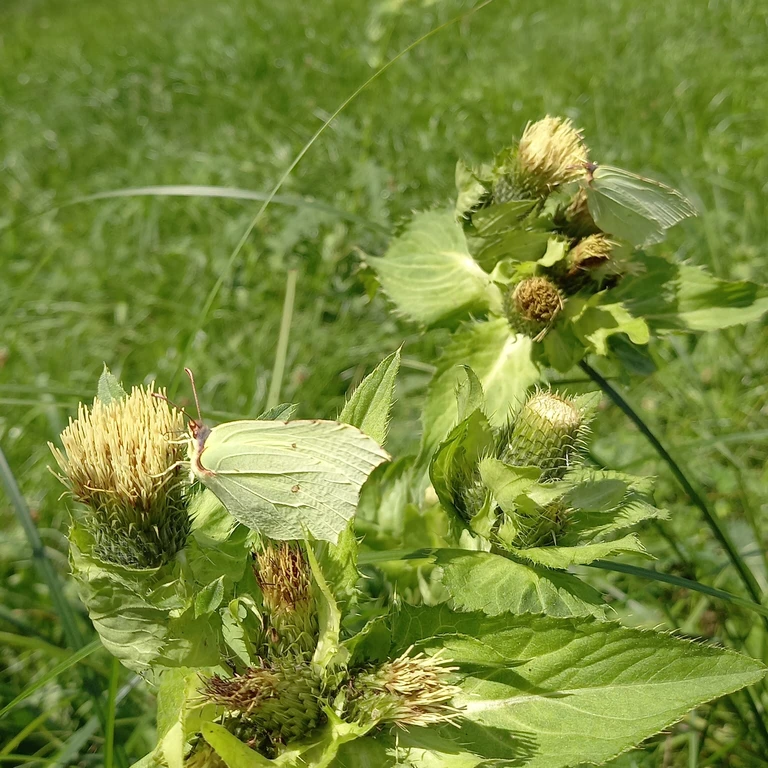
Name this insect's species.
Gonepteryx rhamni
